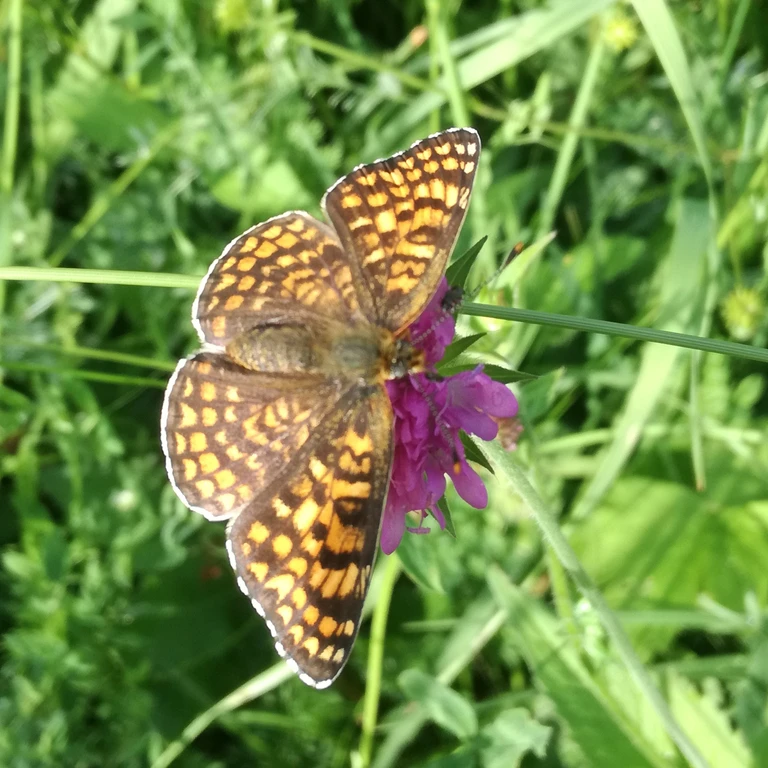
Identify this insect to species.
Melitaea athalia
